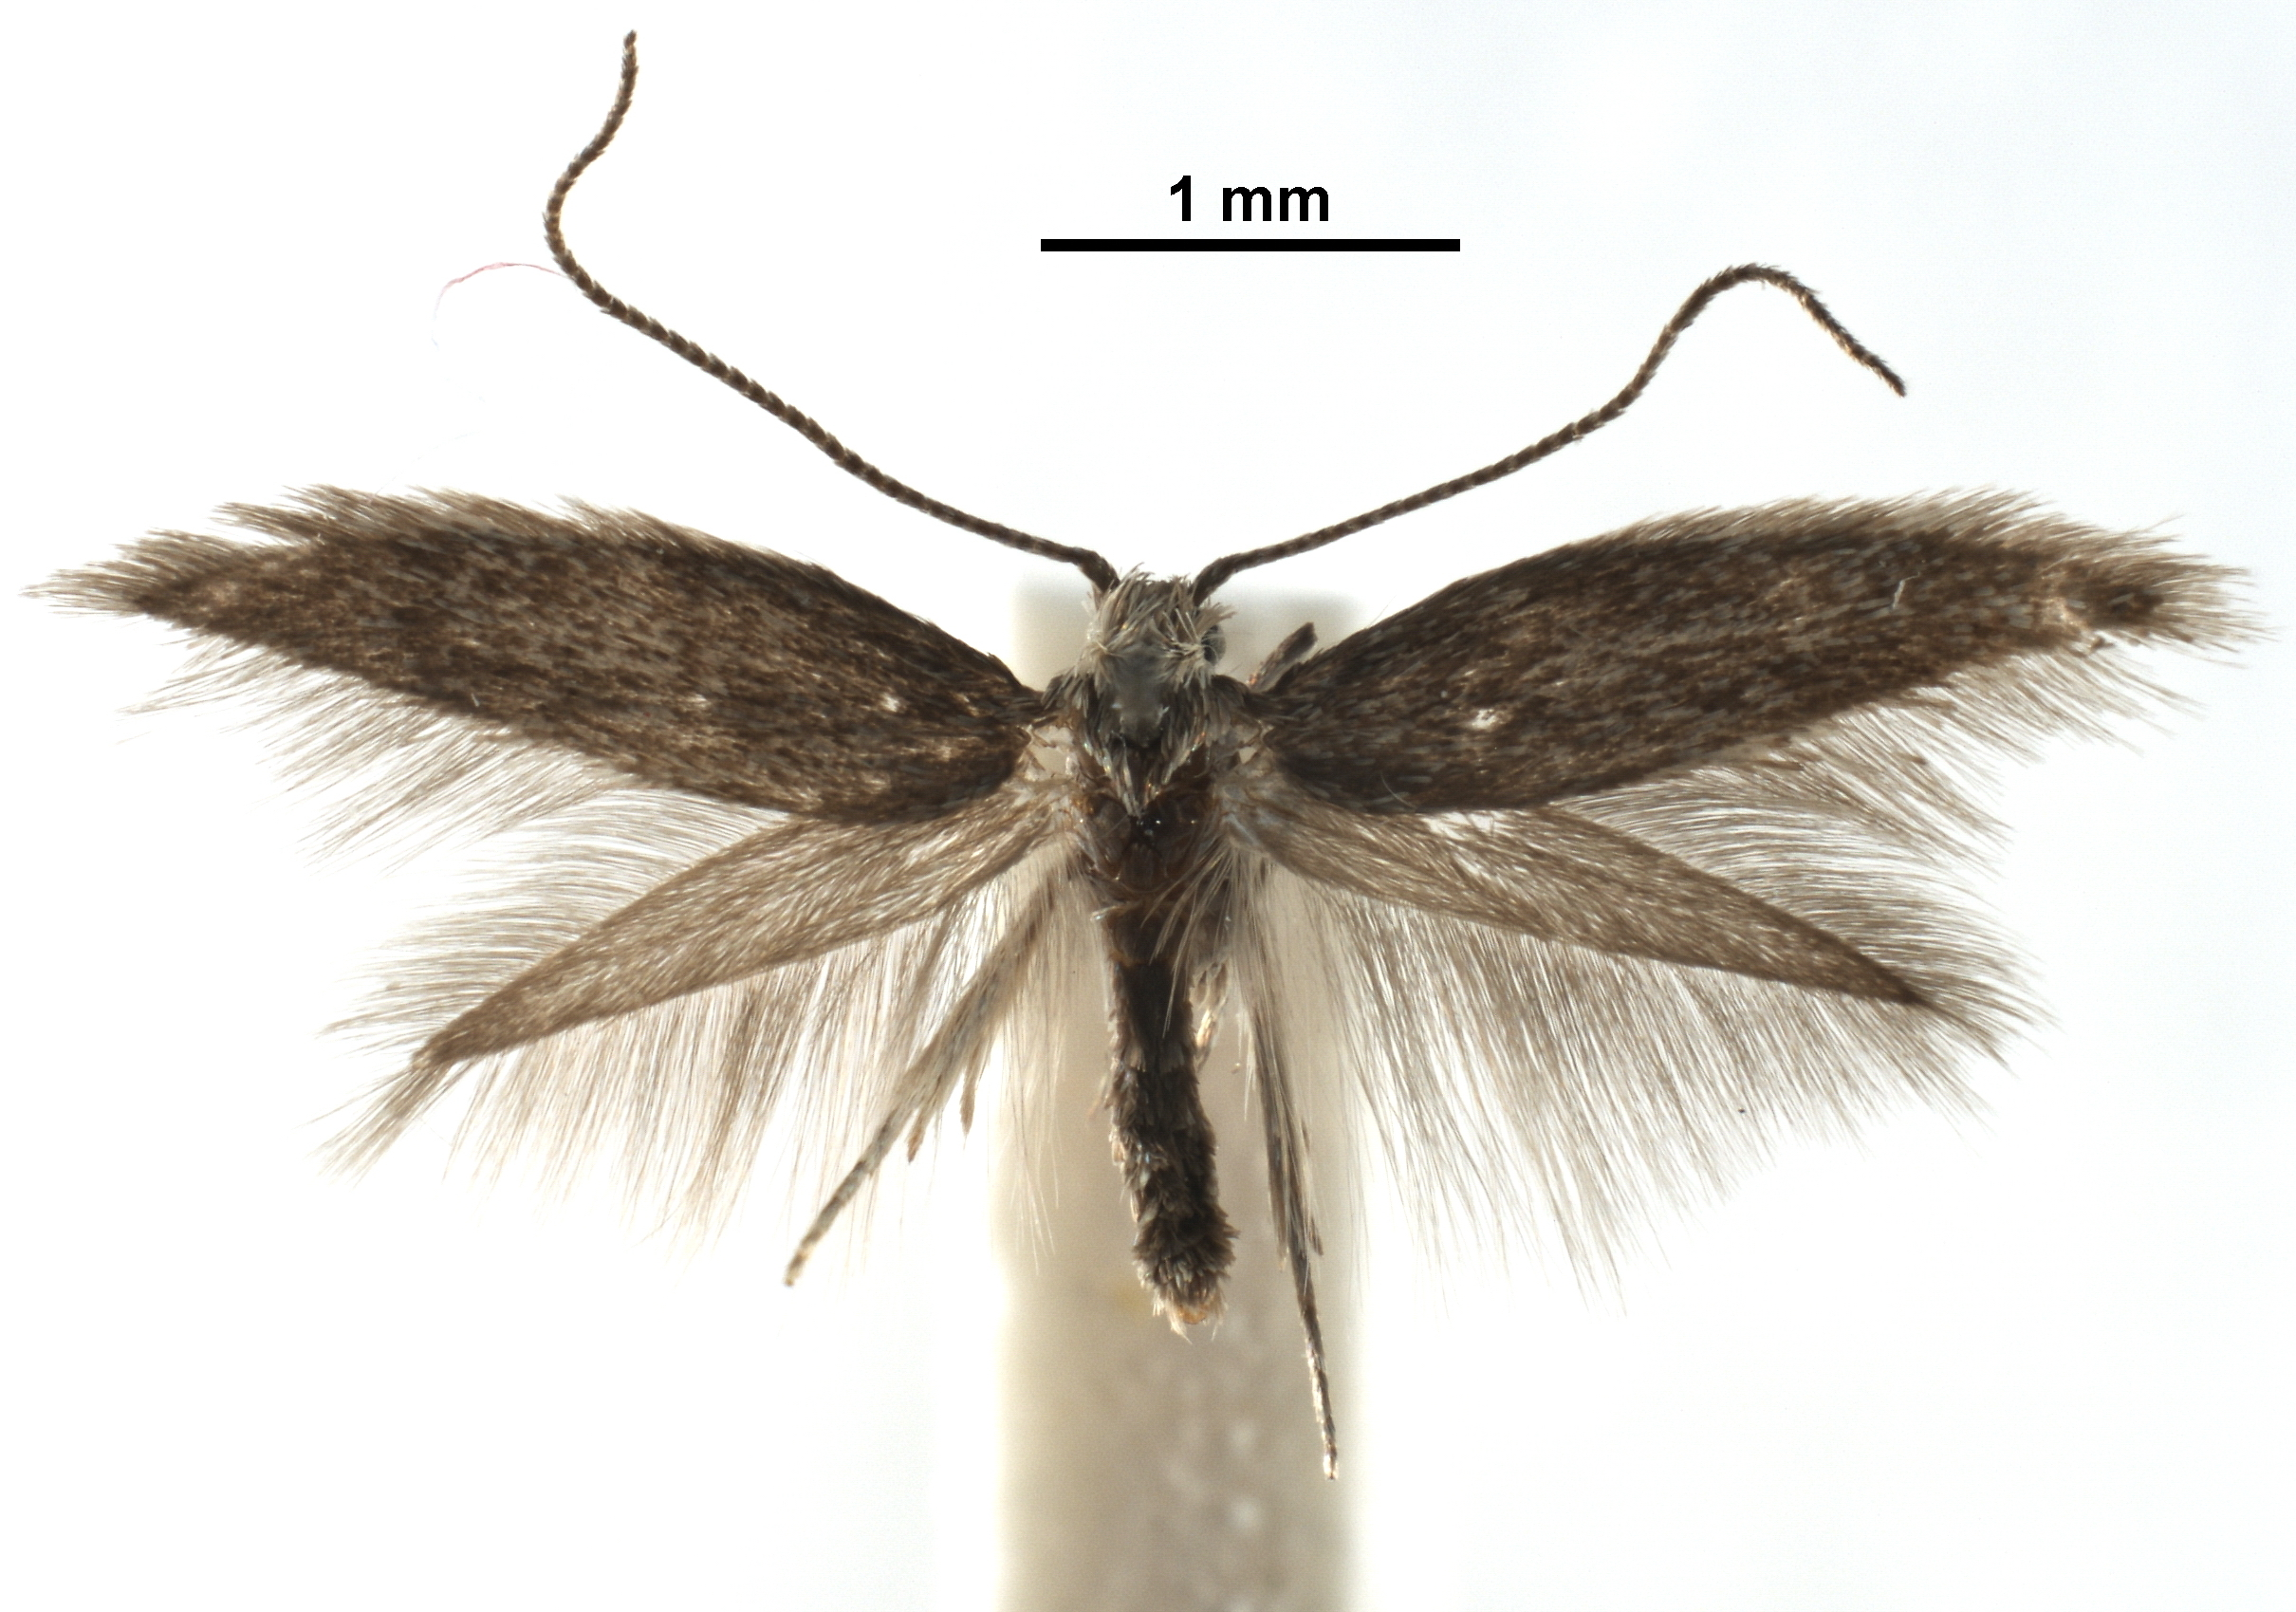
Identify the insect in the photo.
Phyllonorycter cistifoliella
